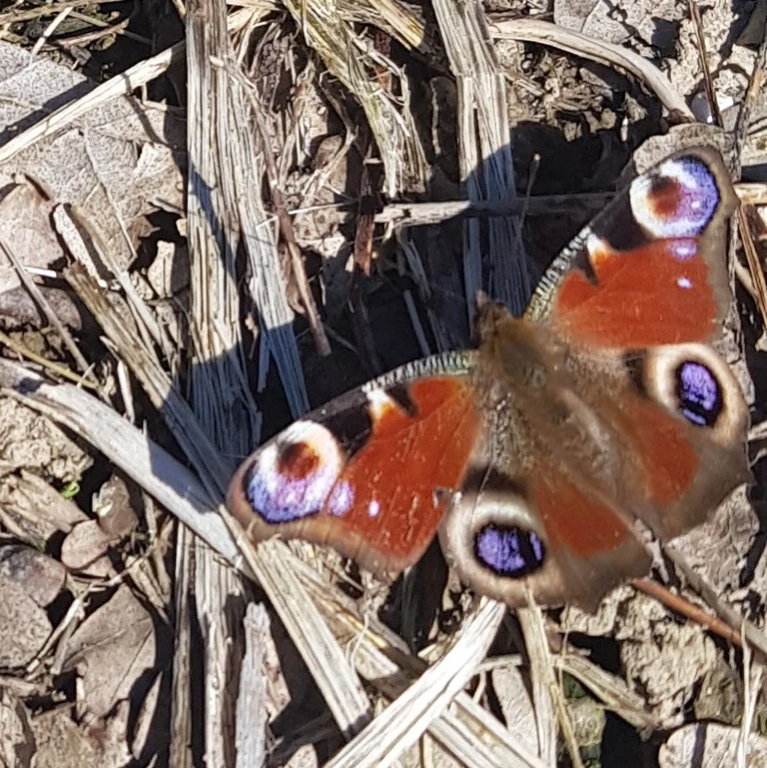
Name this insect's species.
Aglais io
